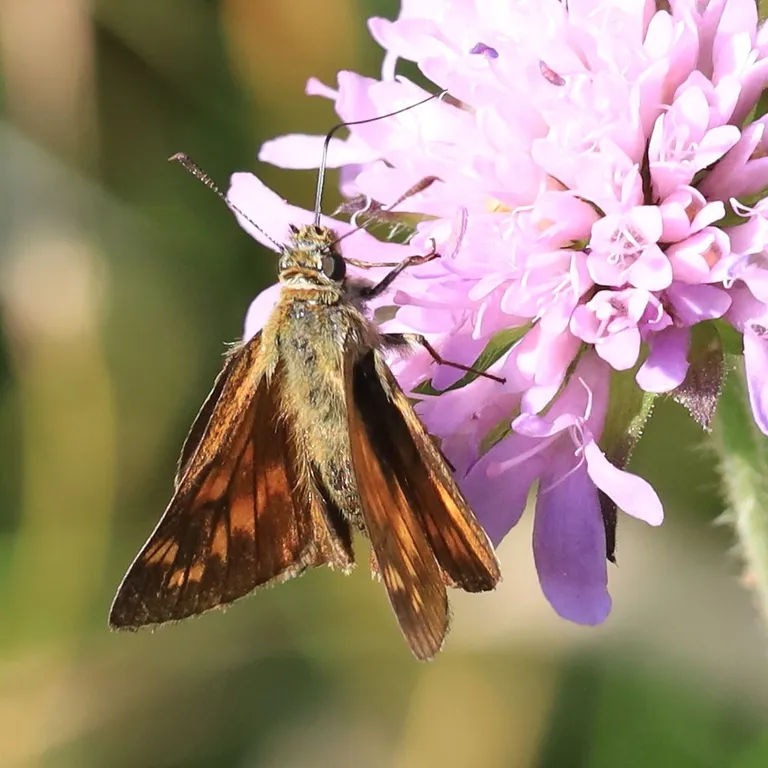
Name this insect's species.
Ochlodes sylvanus (also Ochlodes venata)
